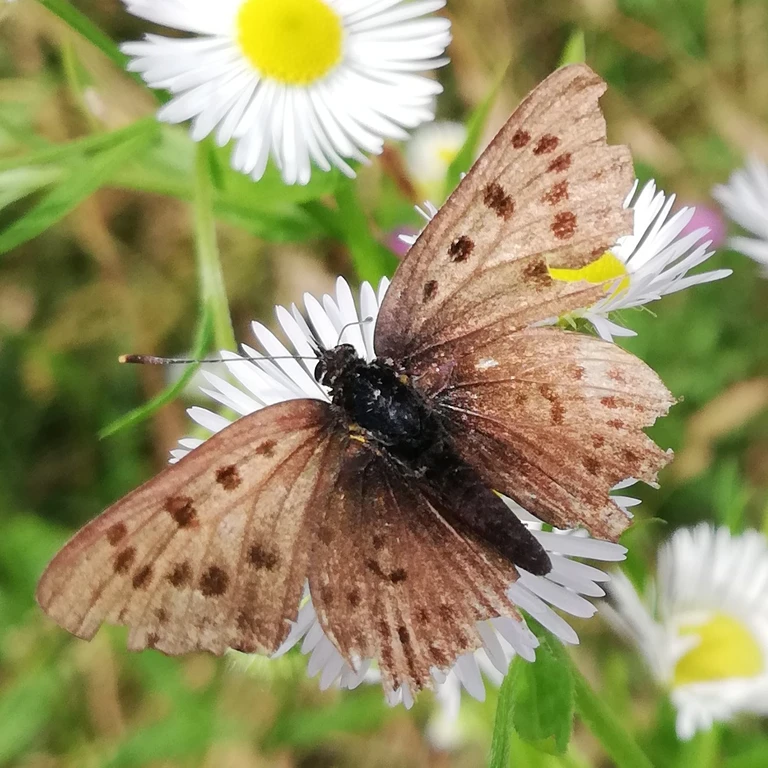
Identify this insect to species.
Lycaena tityrus (also Loweia tityrus)
